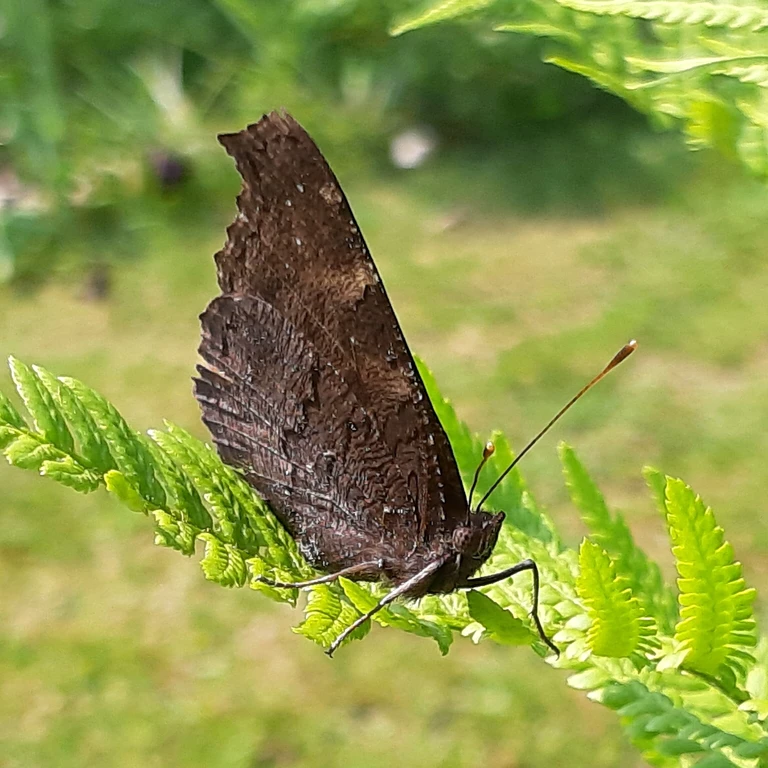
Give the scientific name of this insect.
Aglais io
